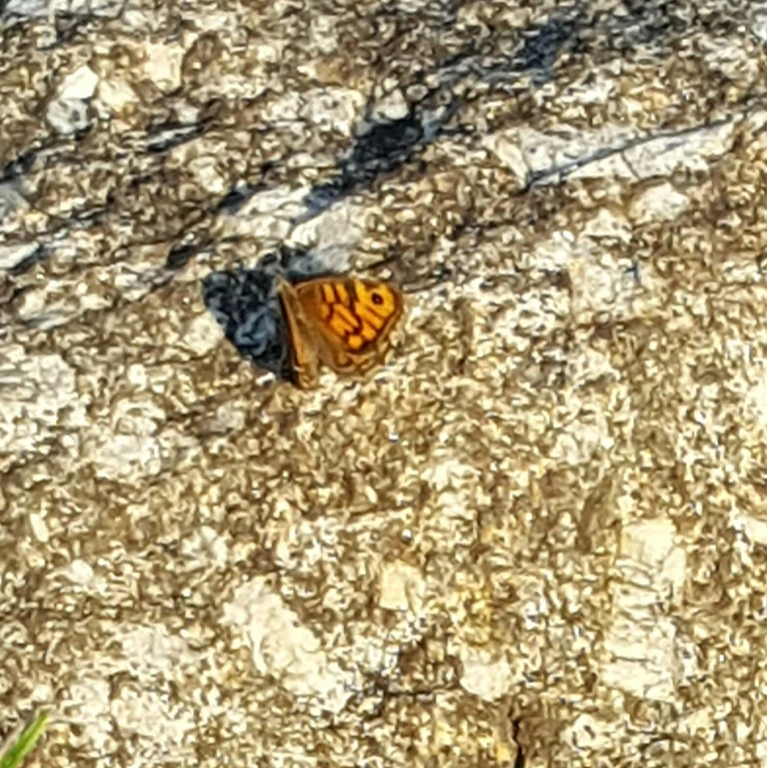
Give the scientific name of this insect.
Lasiommata megera (also Pararge megera)
